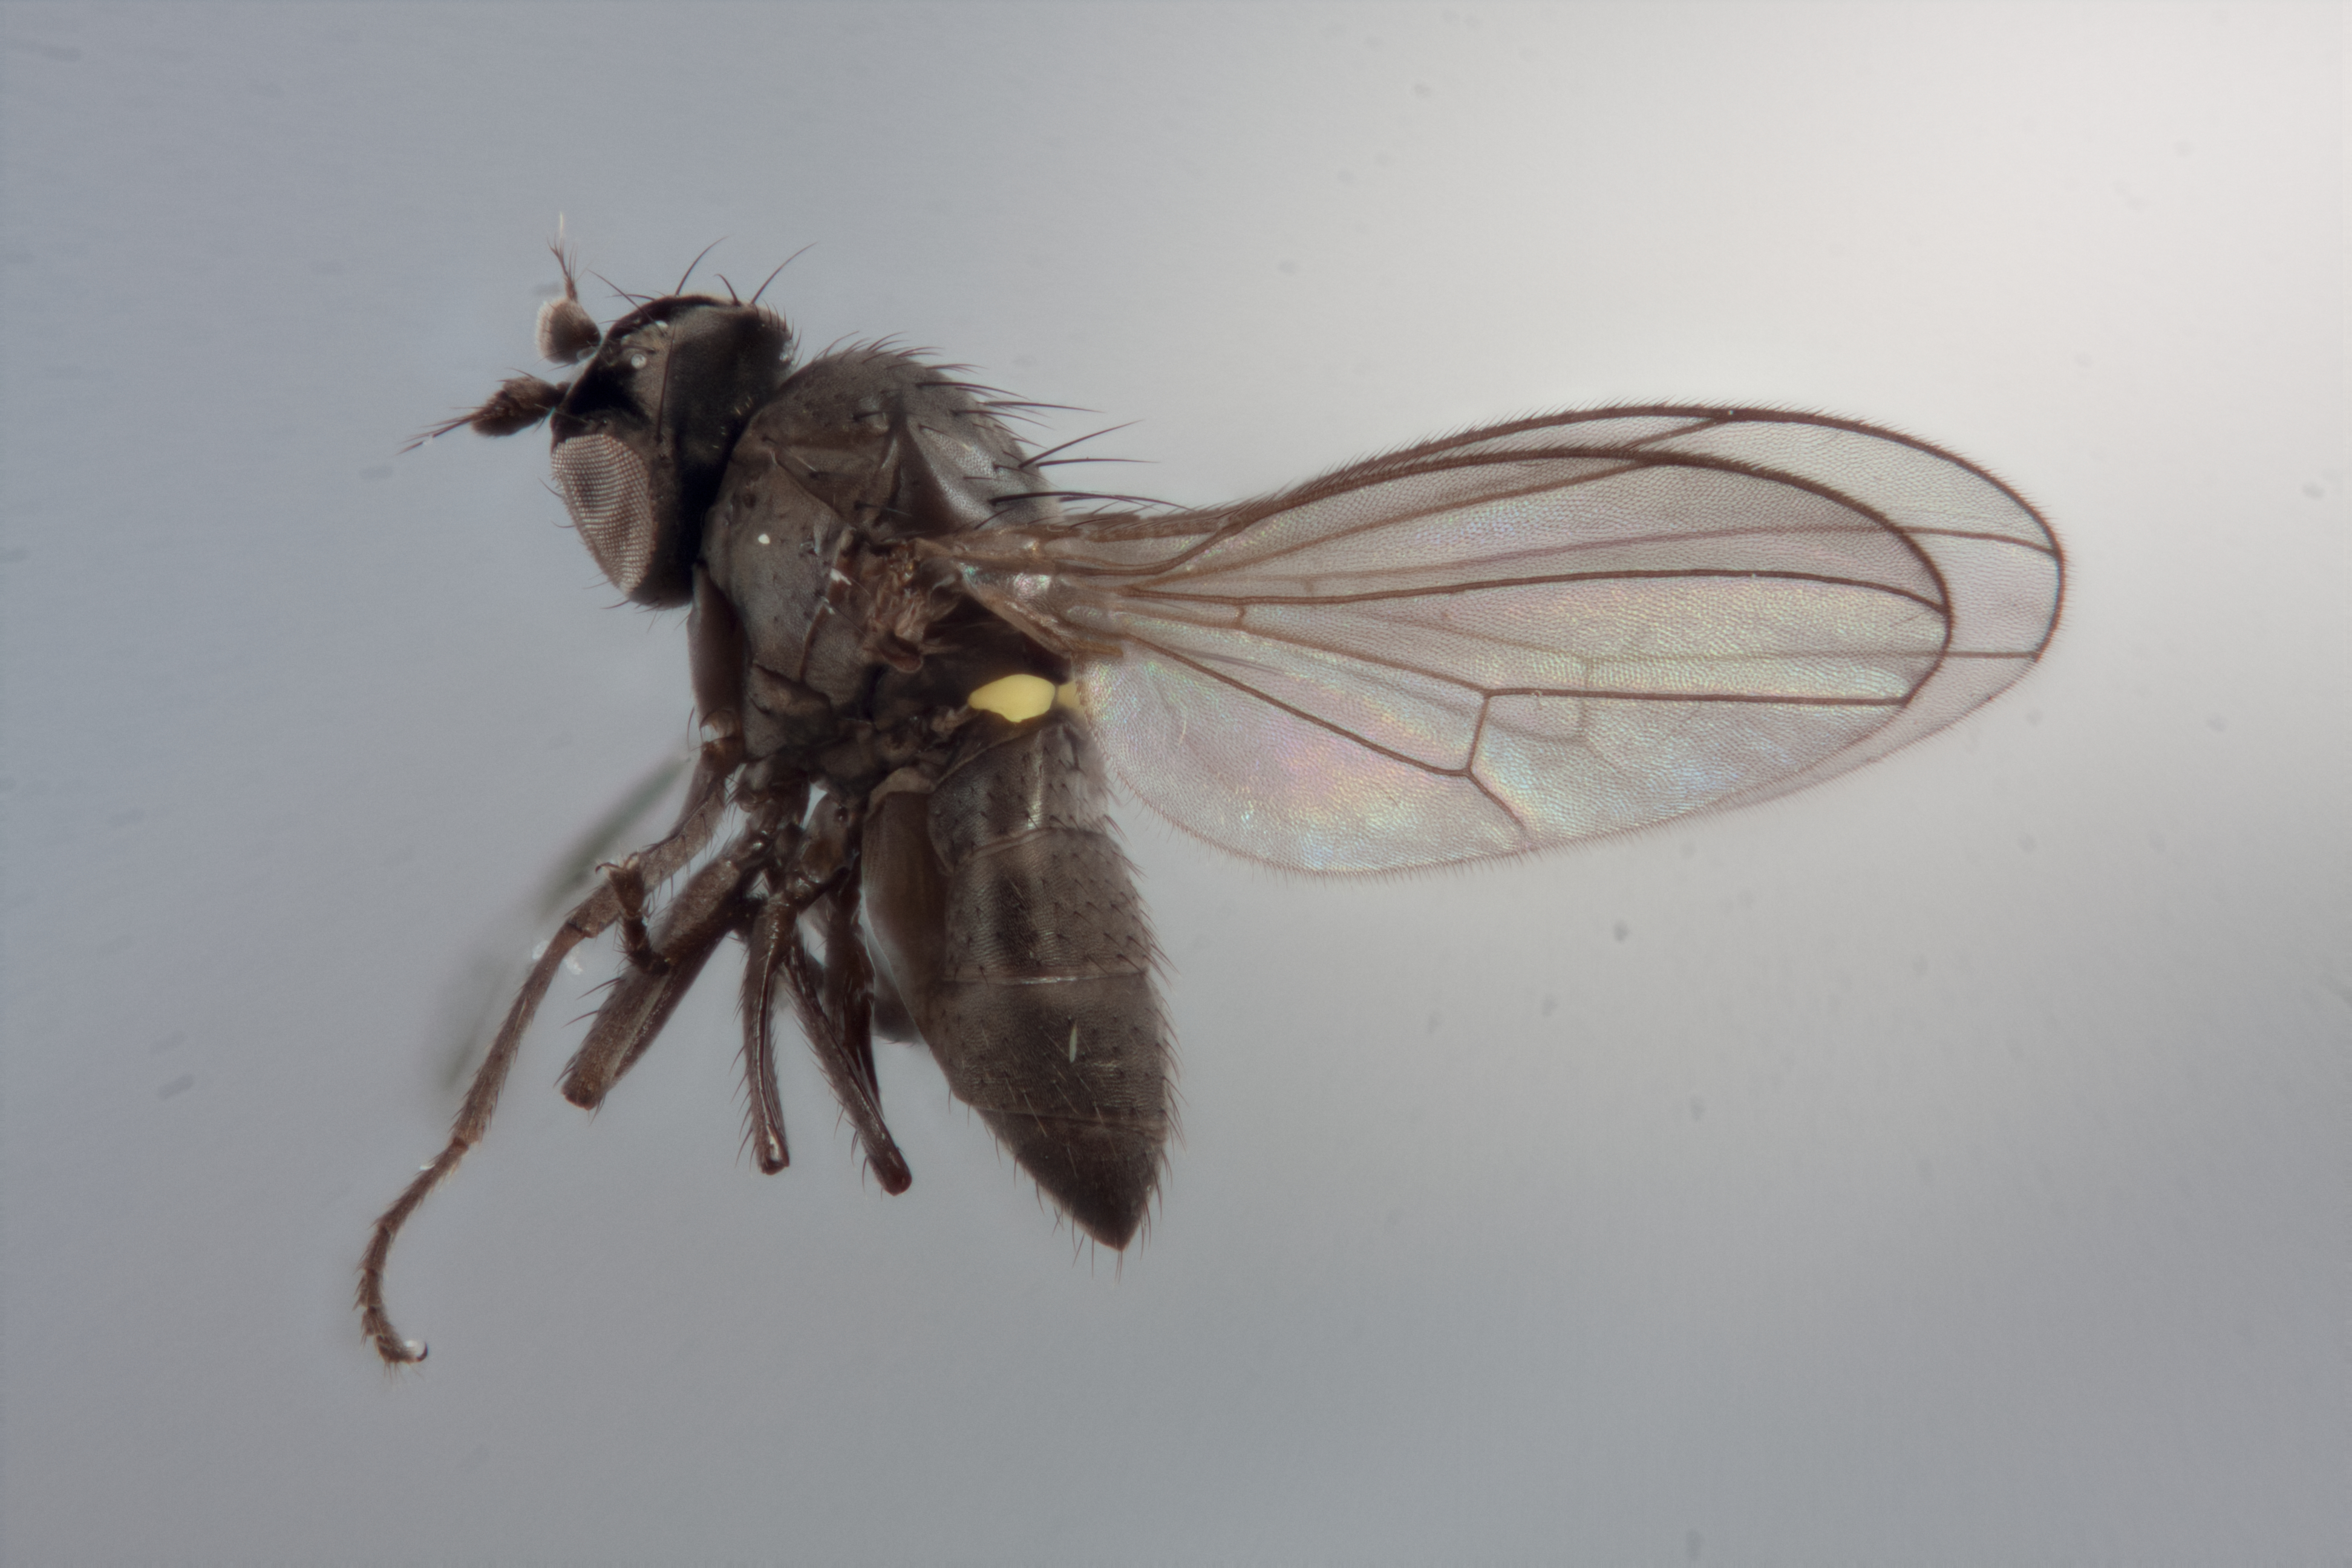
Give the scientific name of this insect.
Hydrellia americana
